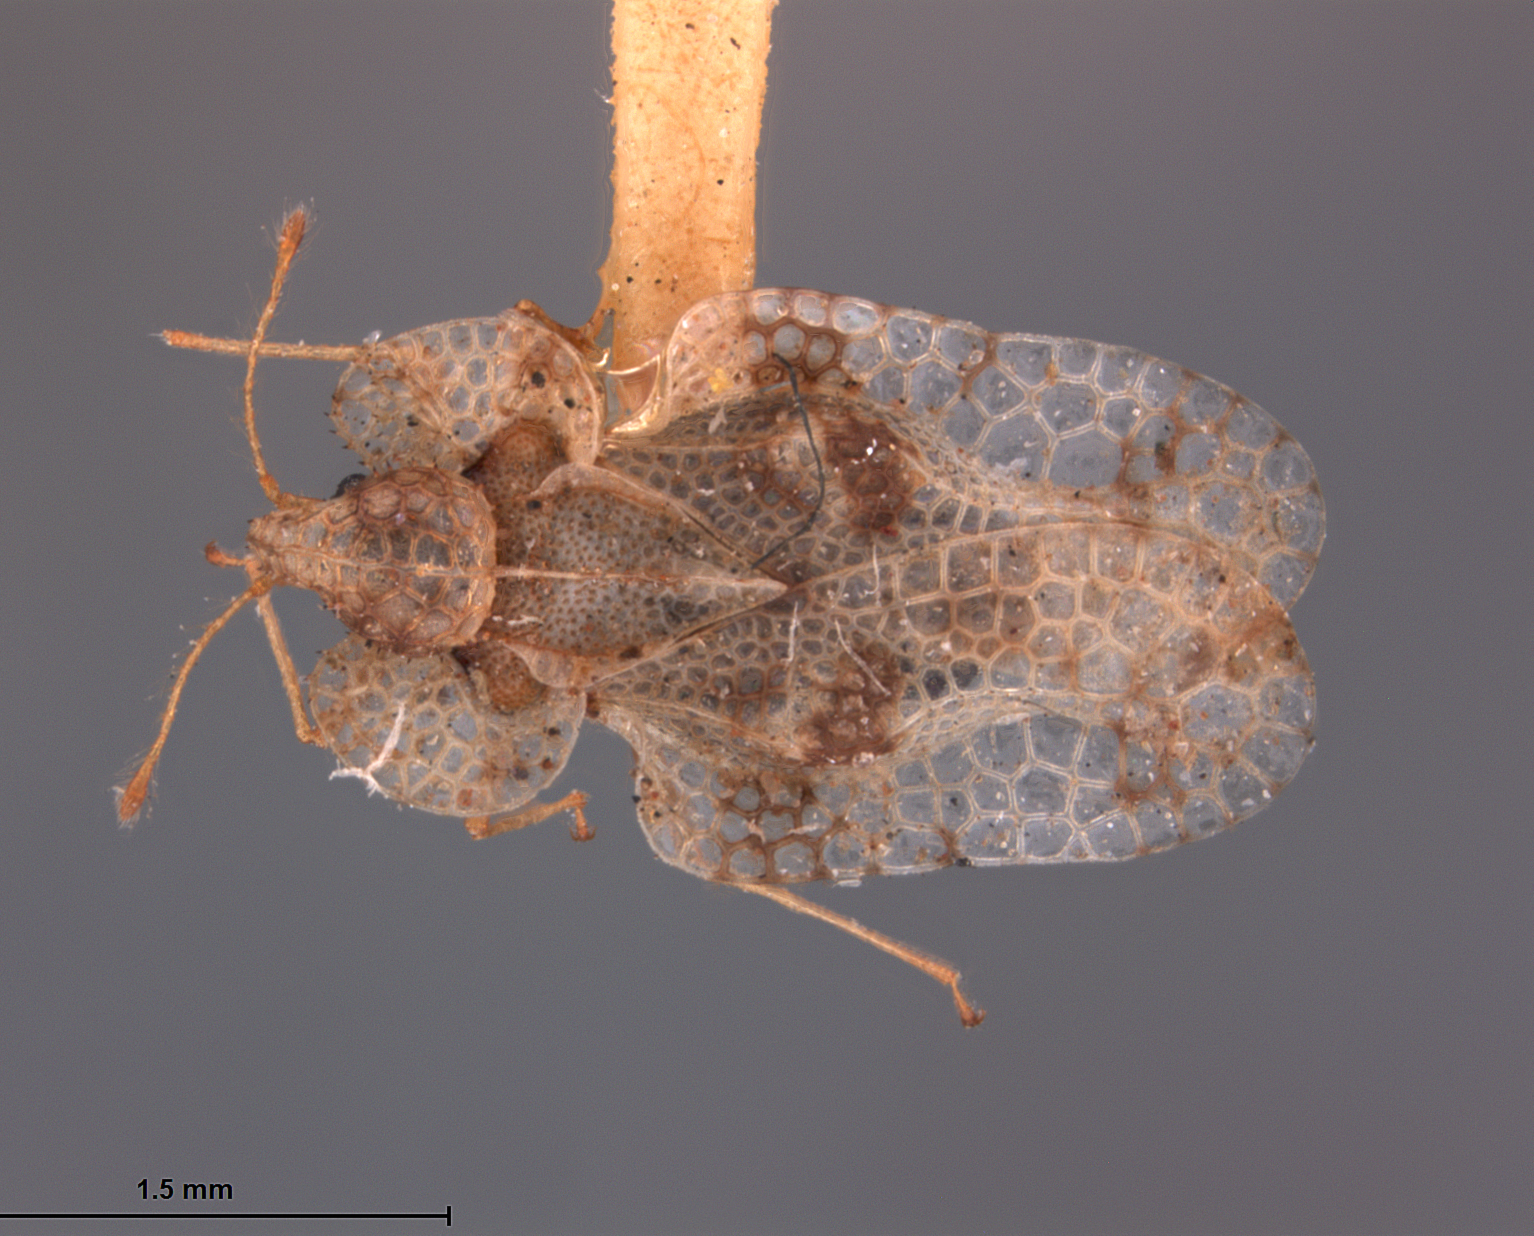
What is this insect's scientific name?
Corythucha platini
